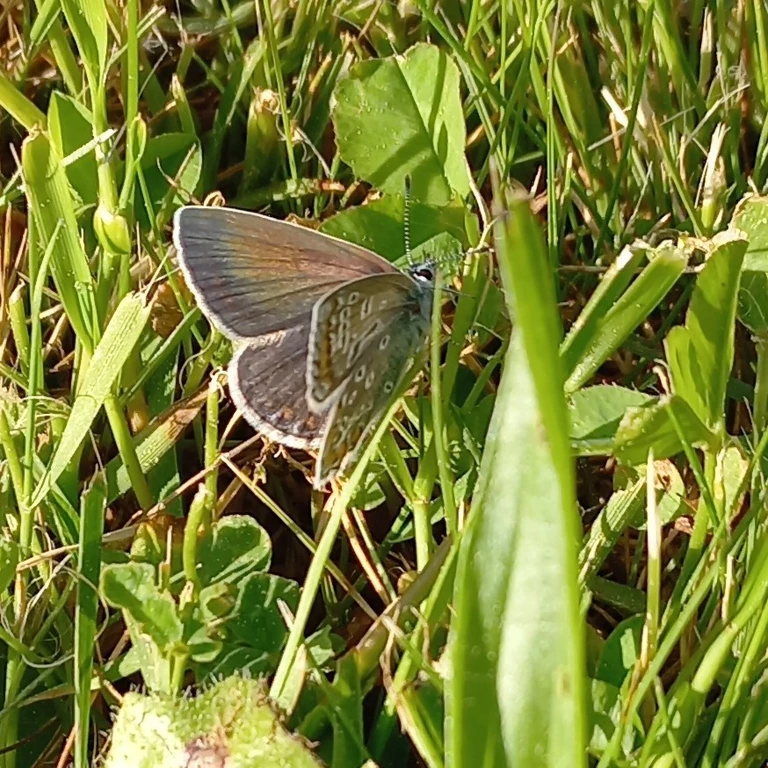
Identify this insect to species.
Polyommatus icarus
